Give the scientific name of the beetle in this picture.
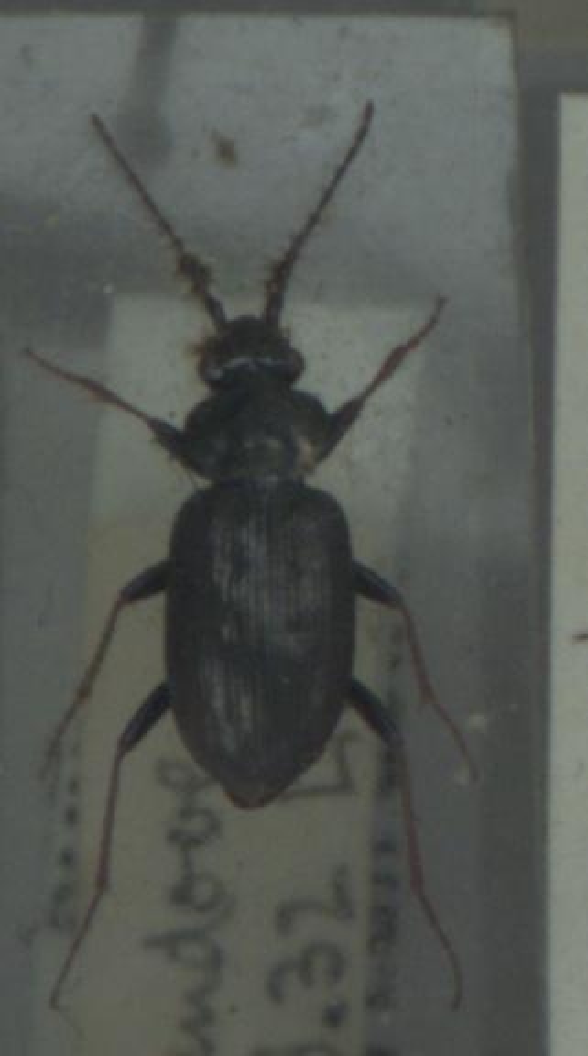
Loricera pilicornis
